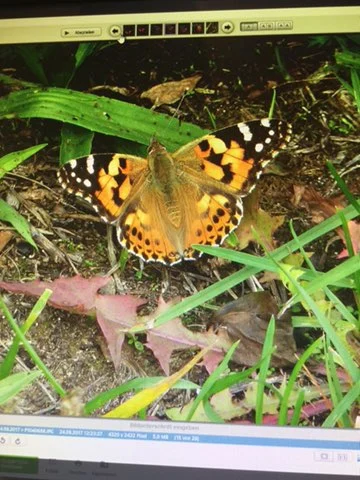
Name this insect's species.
Vanessa cardui
